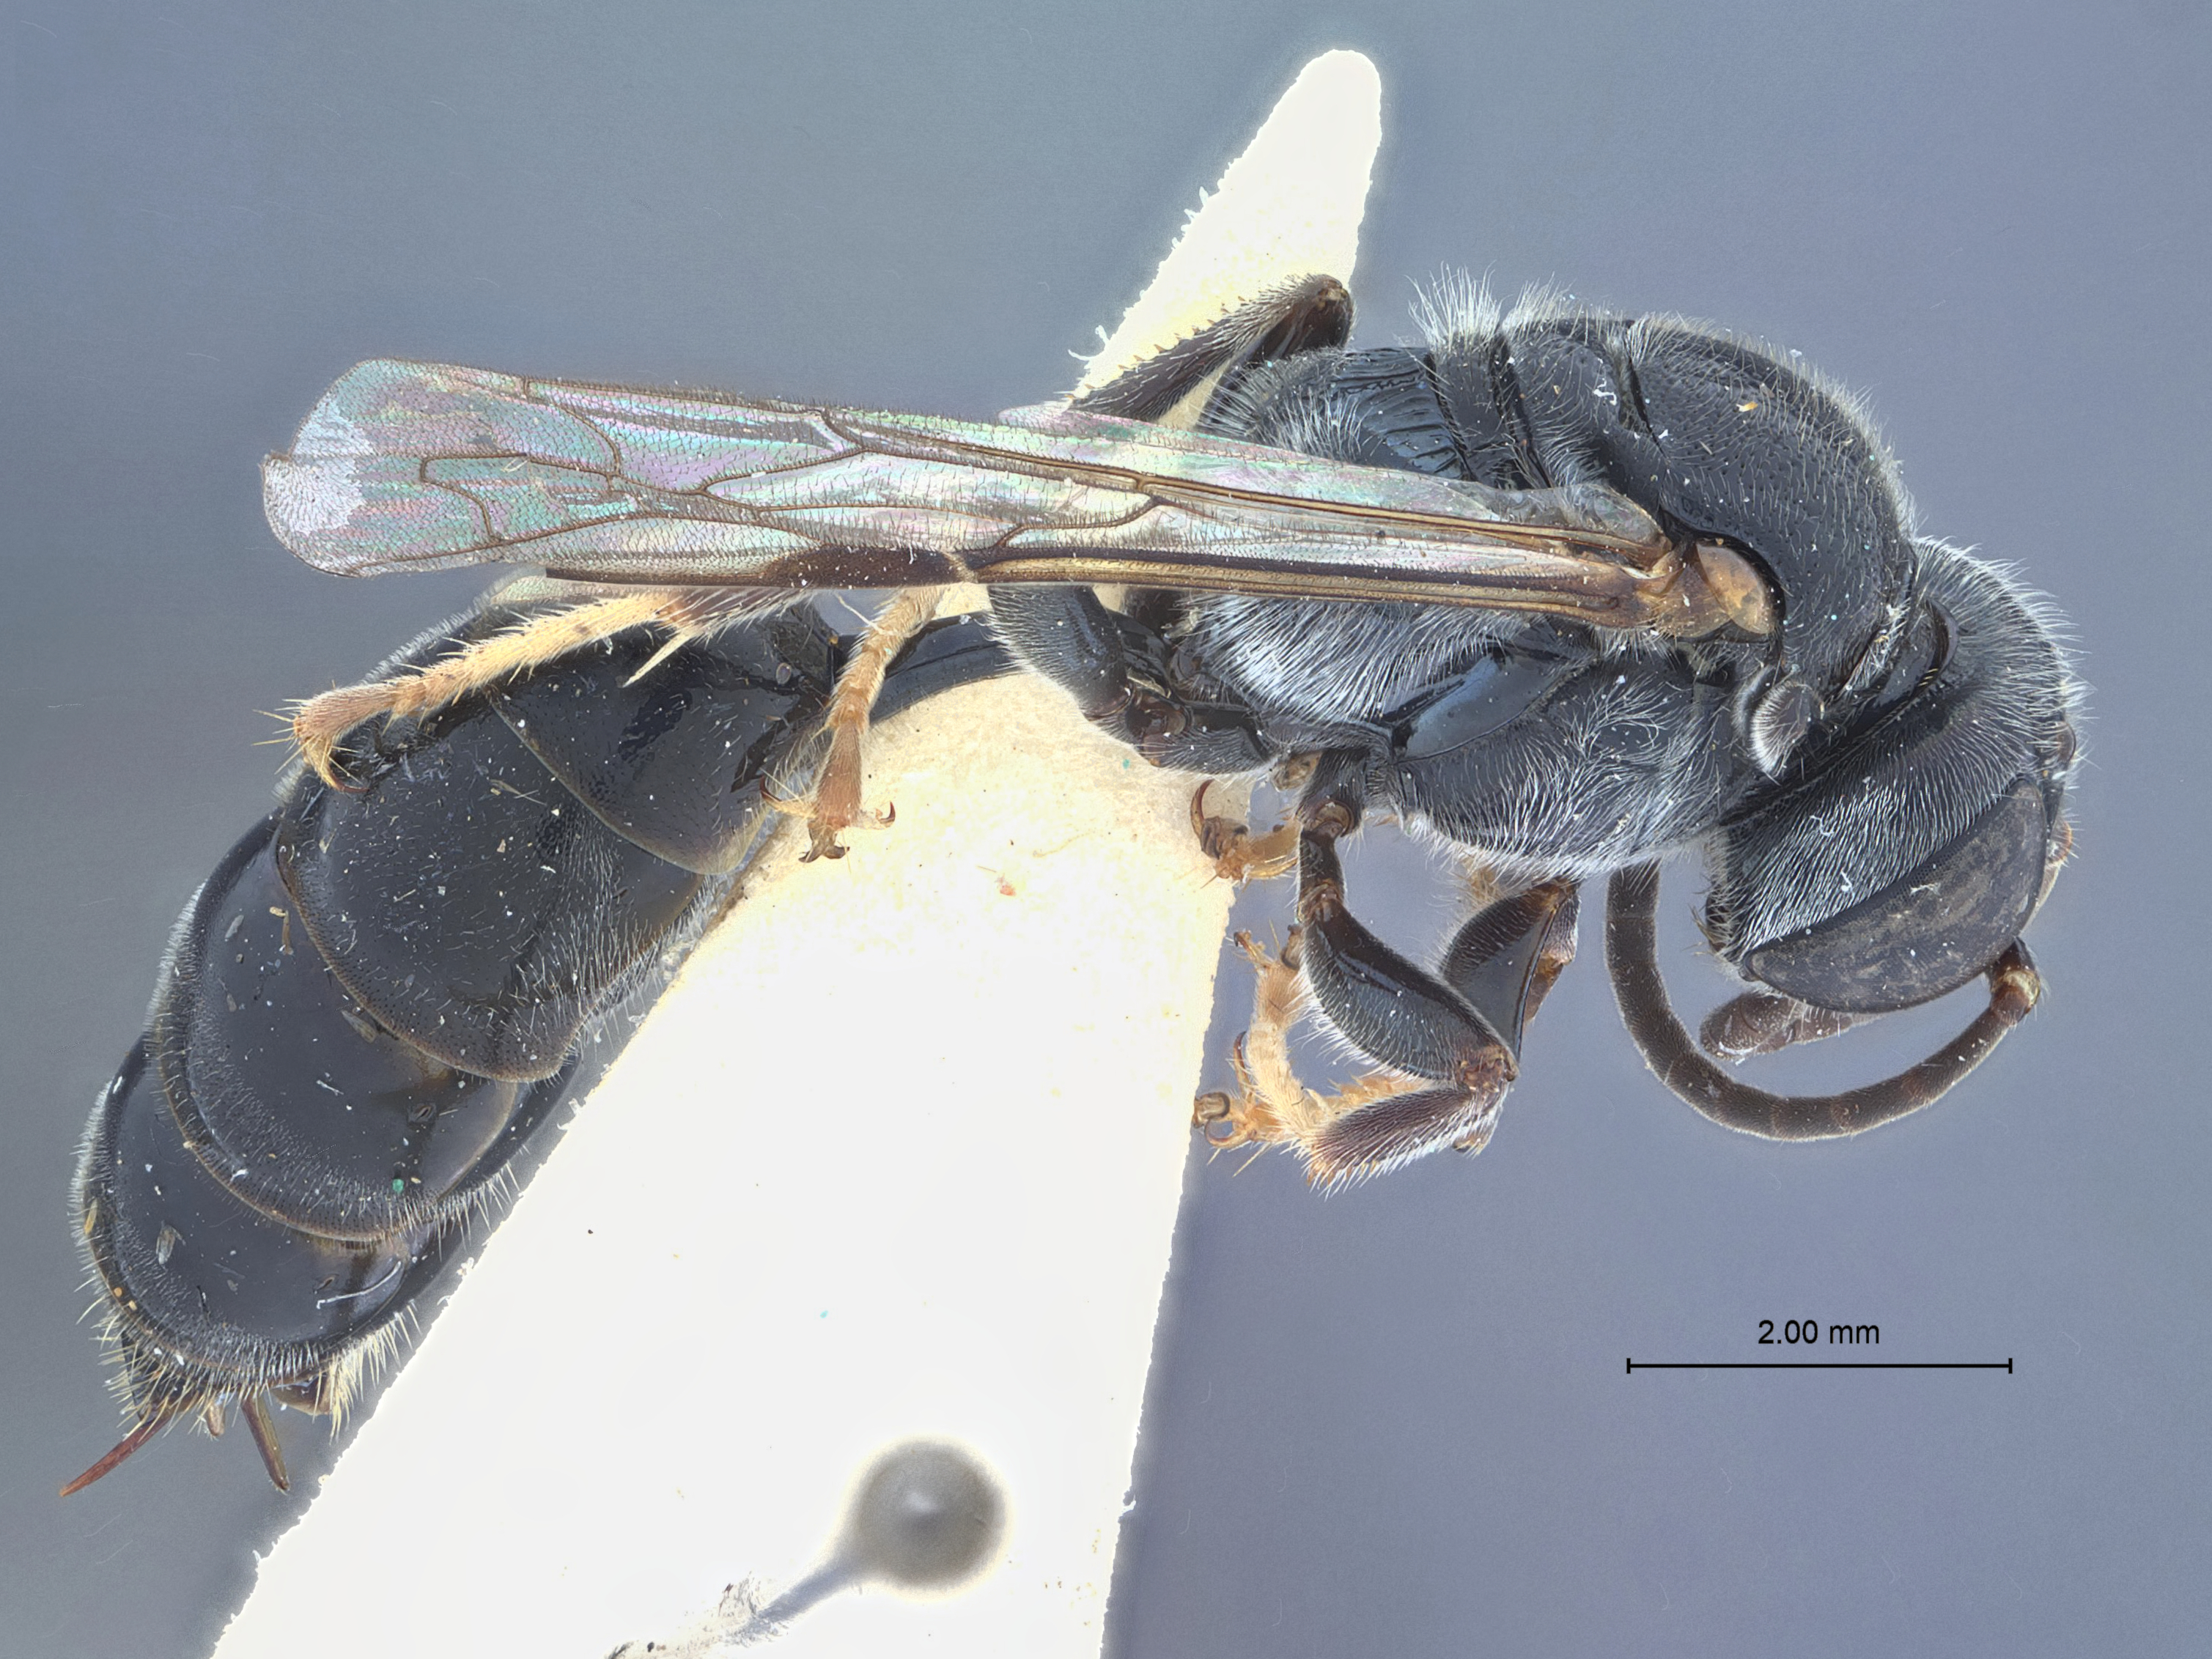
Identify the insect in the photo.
Psen koreanus
